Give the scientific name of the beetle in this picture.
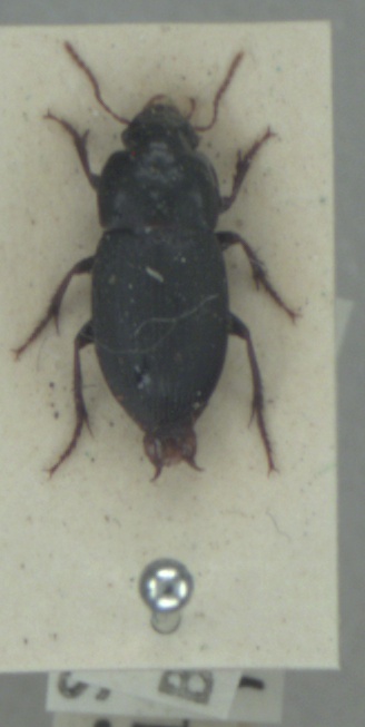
Harpalus tardus
